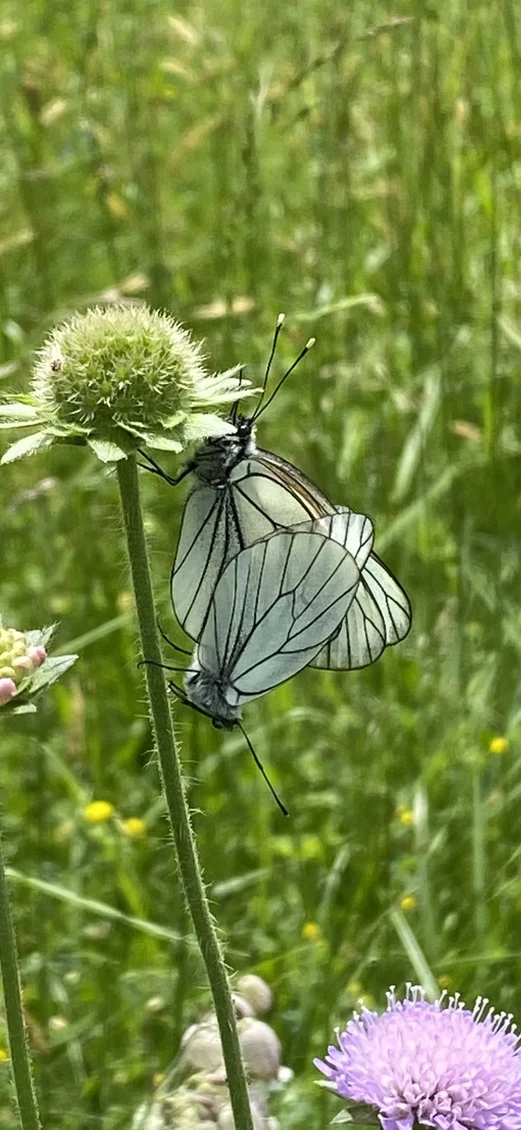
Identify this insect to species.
Aporia crataegi
